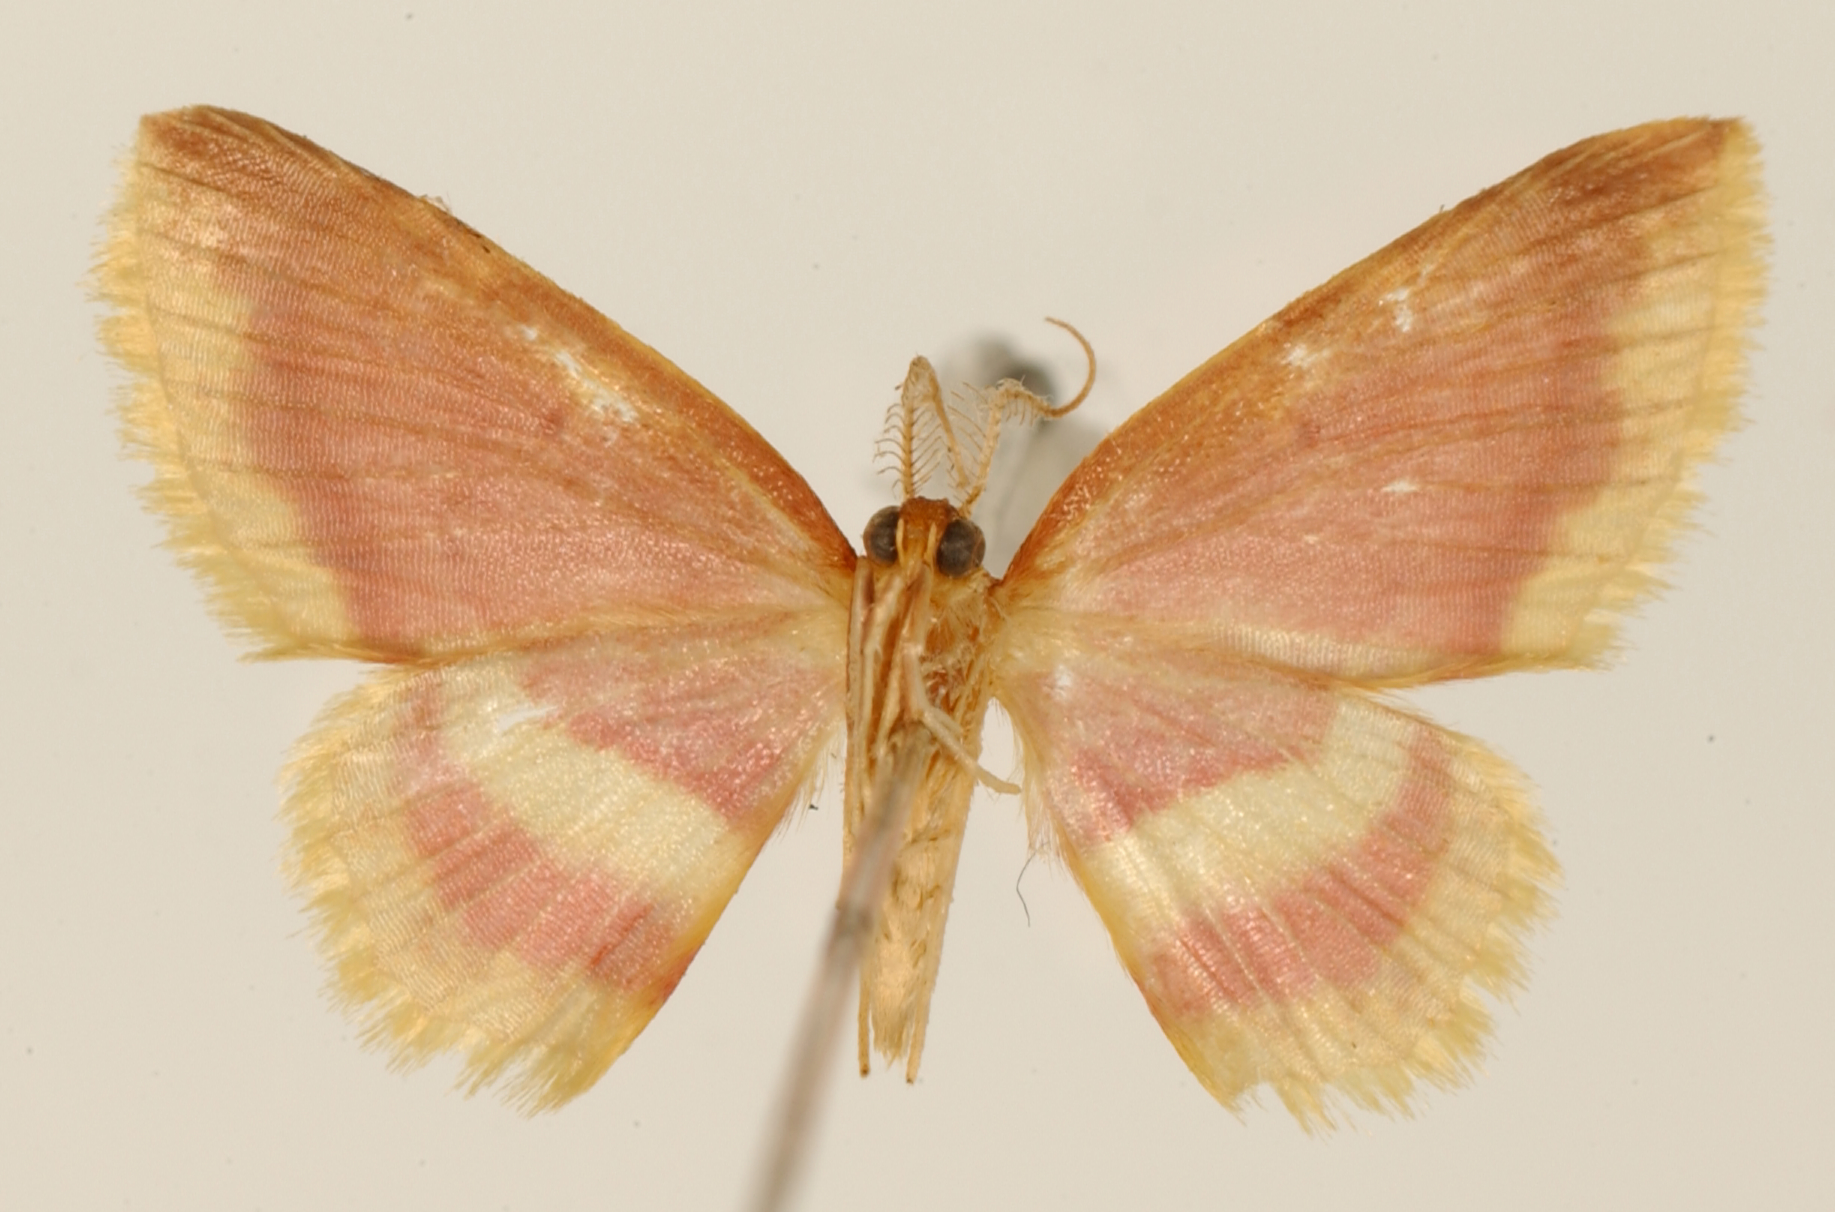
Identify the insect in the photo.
Cambogia rubiada
